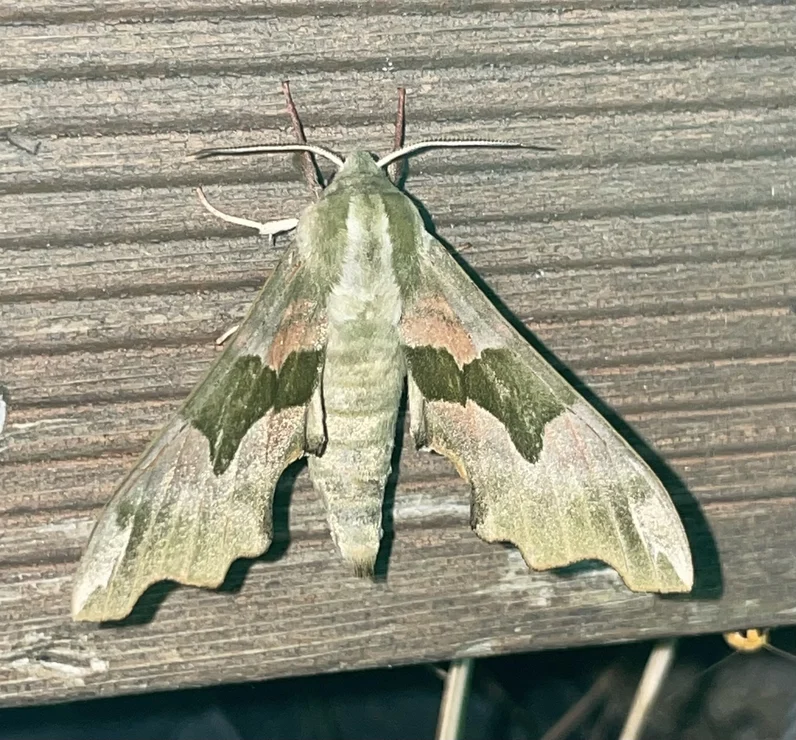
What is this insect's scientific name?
Mimas tiliae
